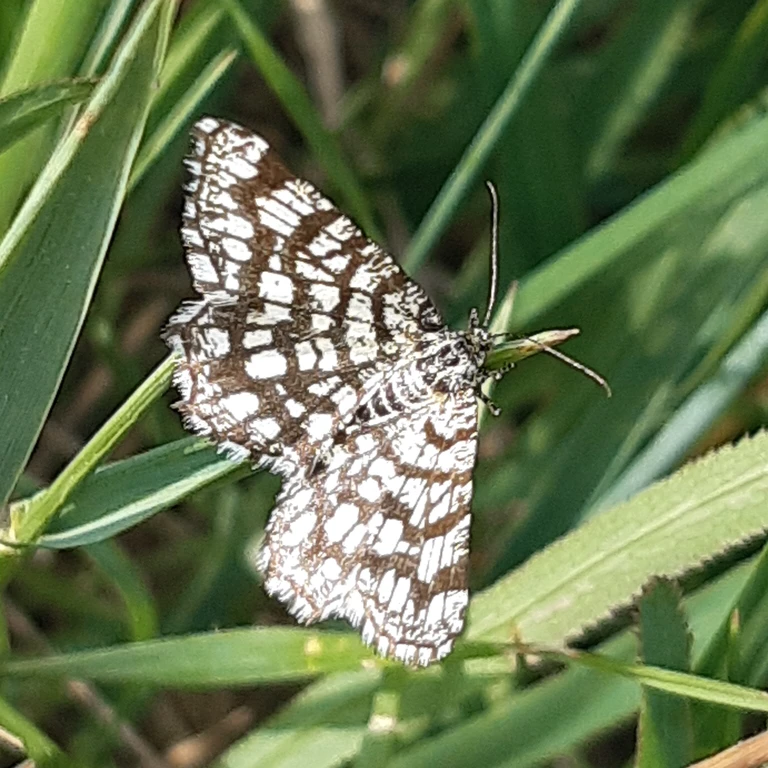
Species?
Chiasmia clathrata
